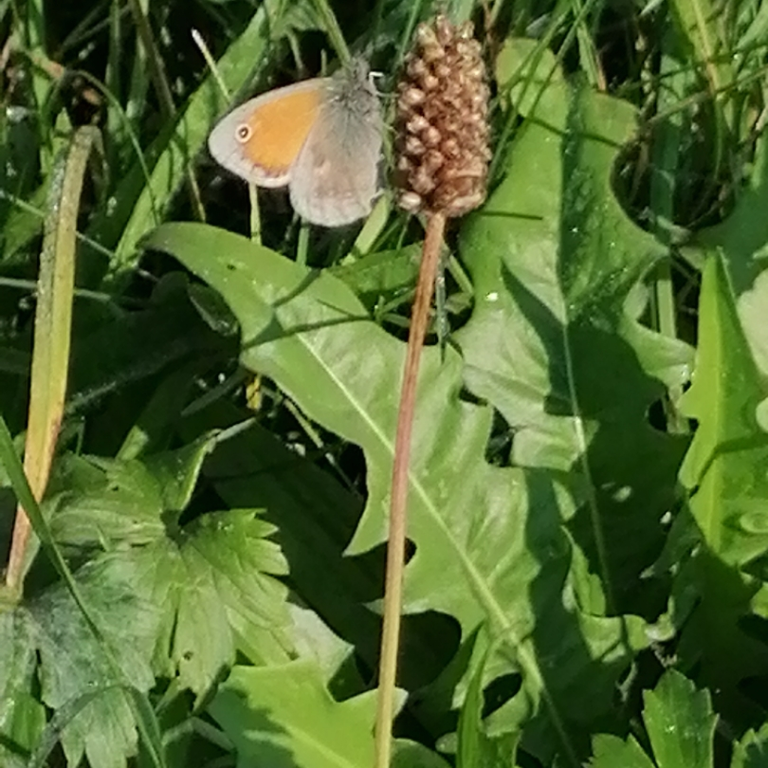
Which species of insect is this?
Coenonympha pamphilus
